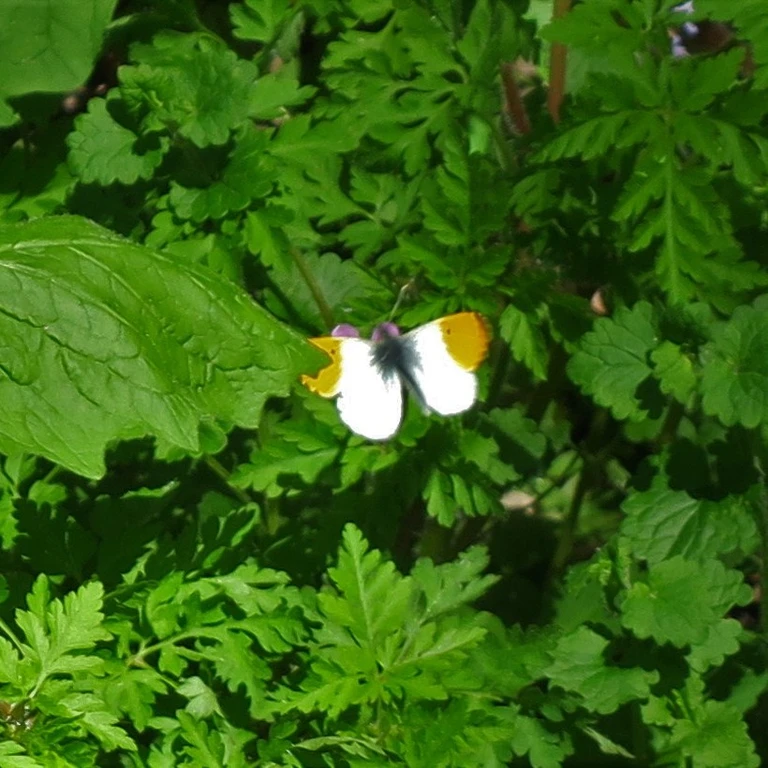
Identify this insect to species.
Anthocharis cardamines
